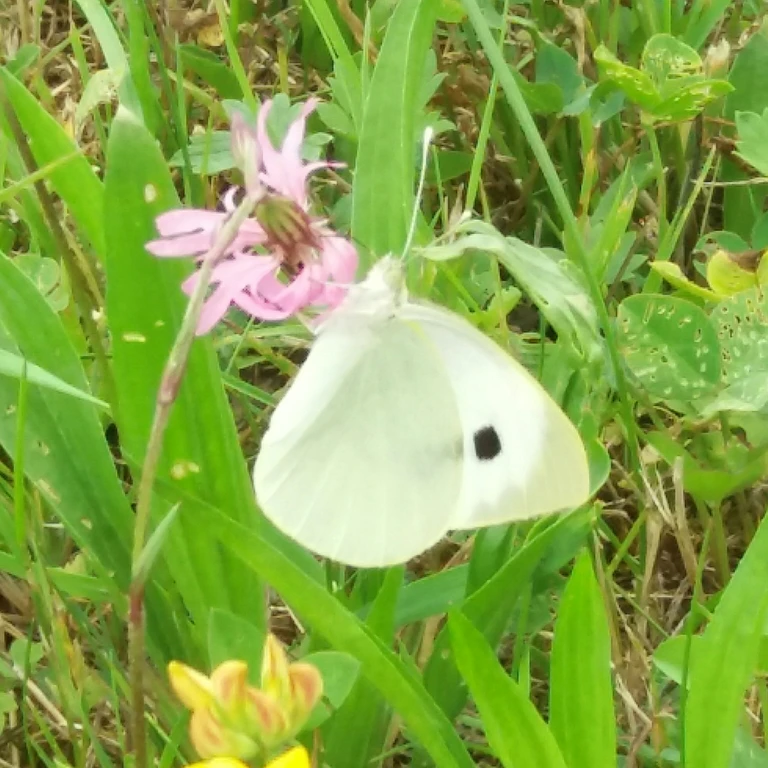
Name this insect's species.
Pieris brassicae
